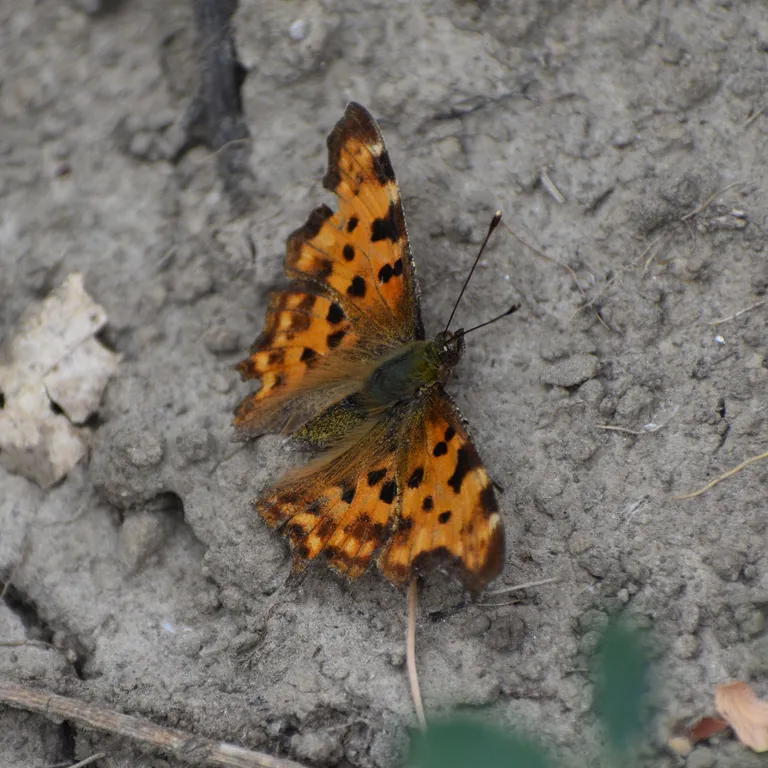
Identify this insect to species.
Polygonia c-album
